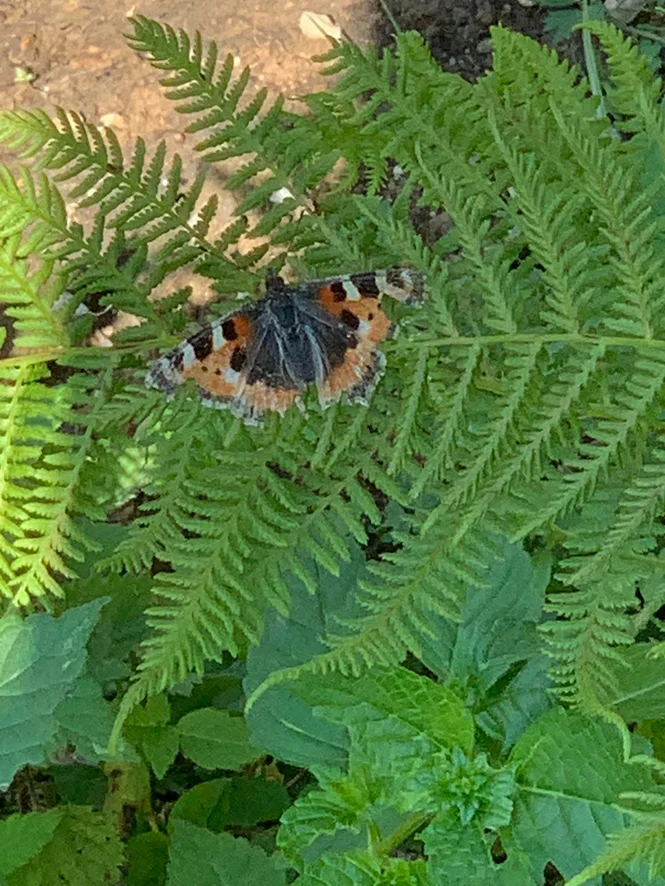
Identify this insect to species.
Aglais urticae
